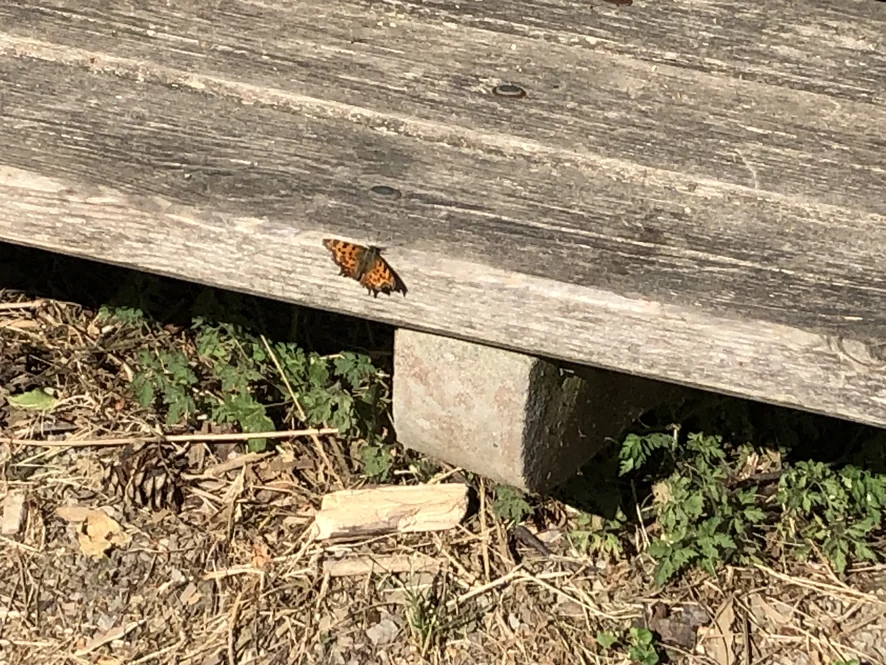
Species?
Polygonia c-album
